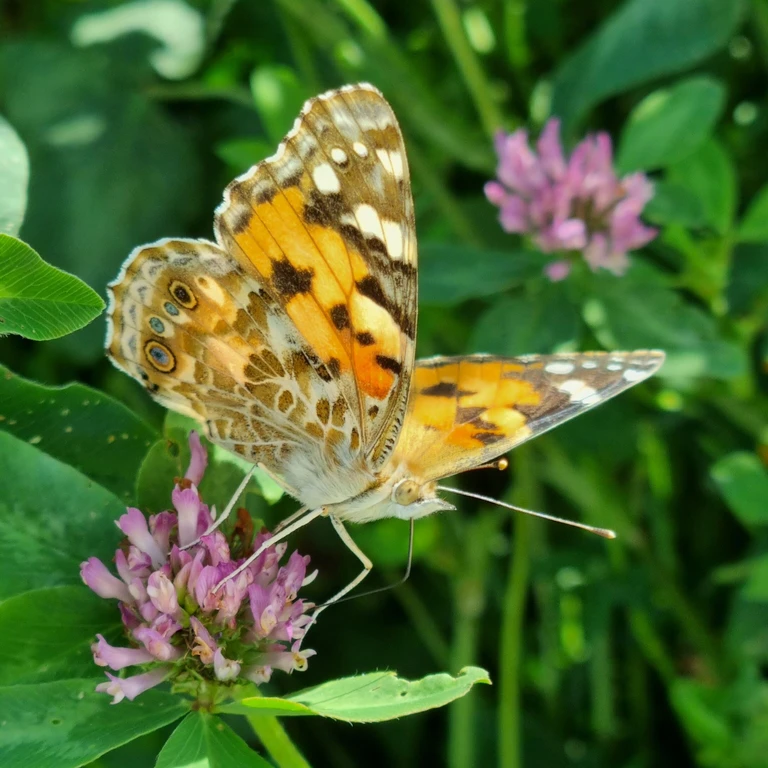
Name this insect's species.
Vanessa cardui
